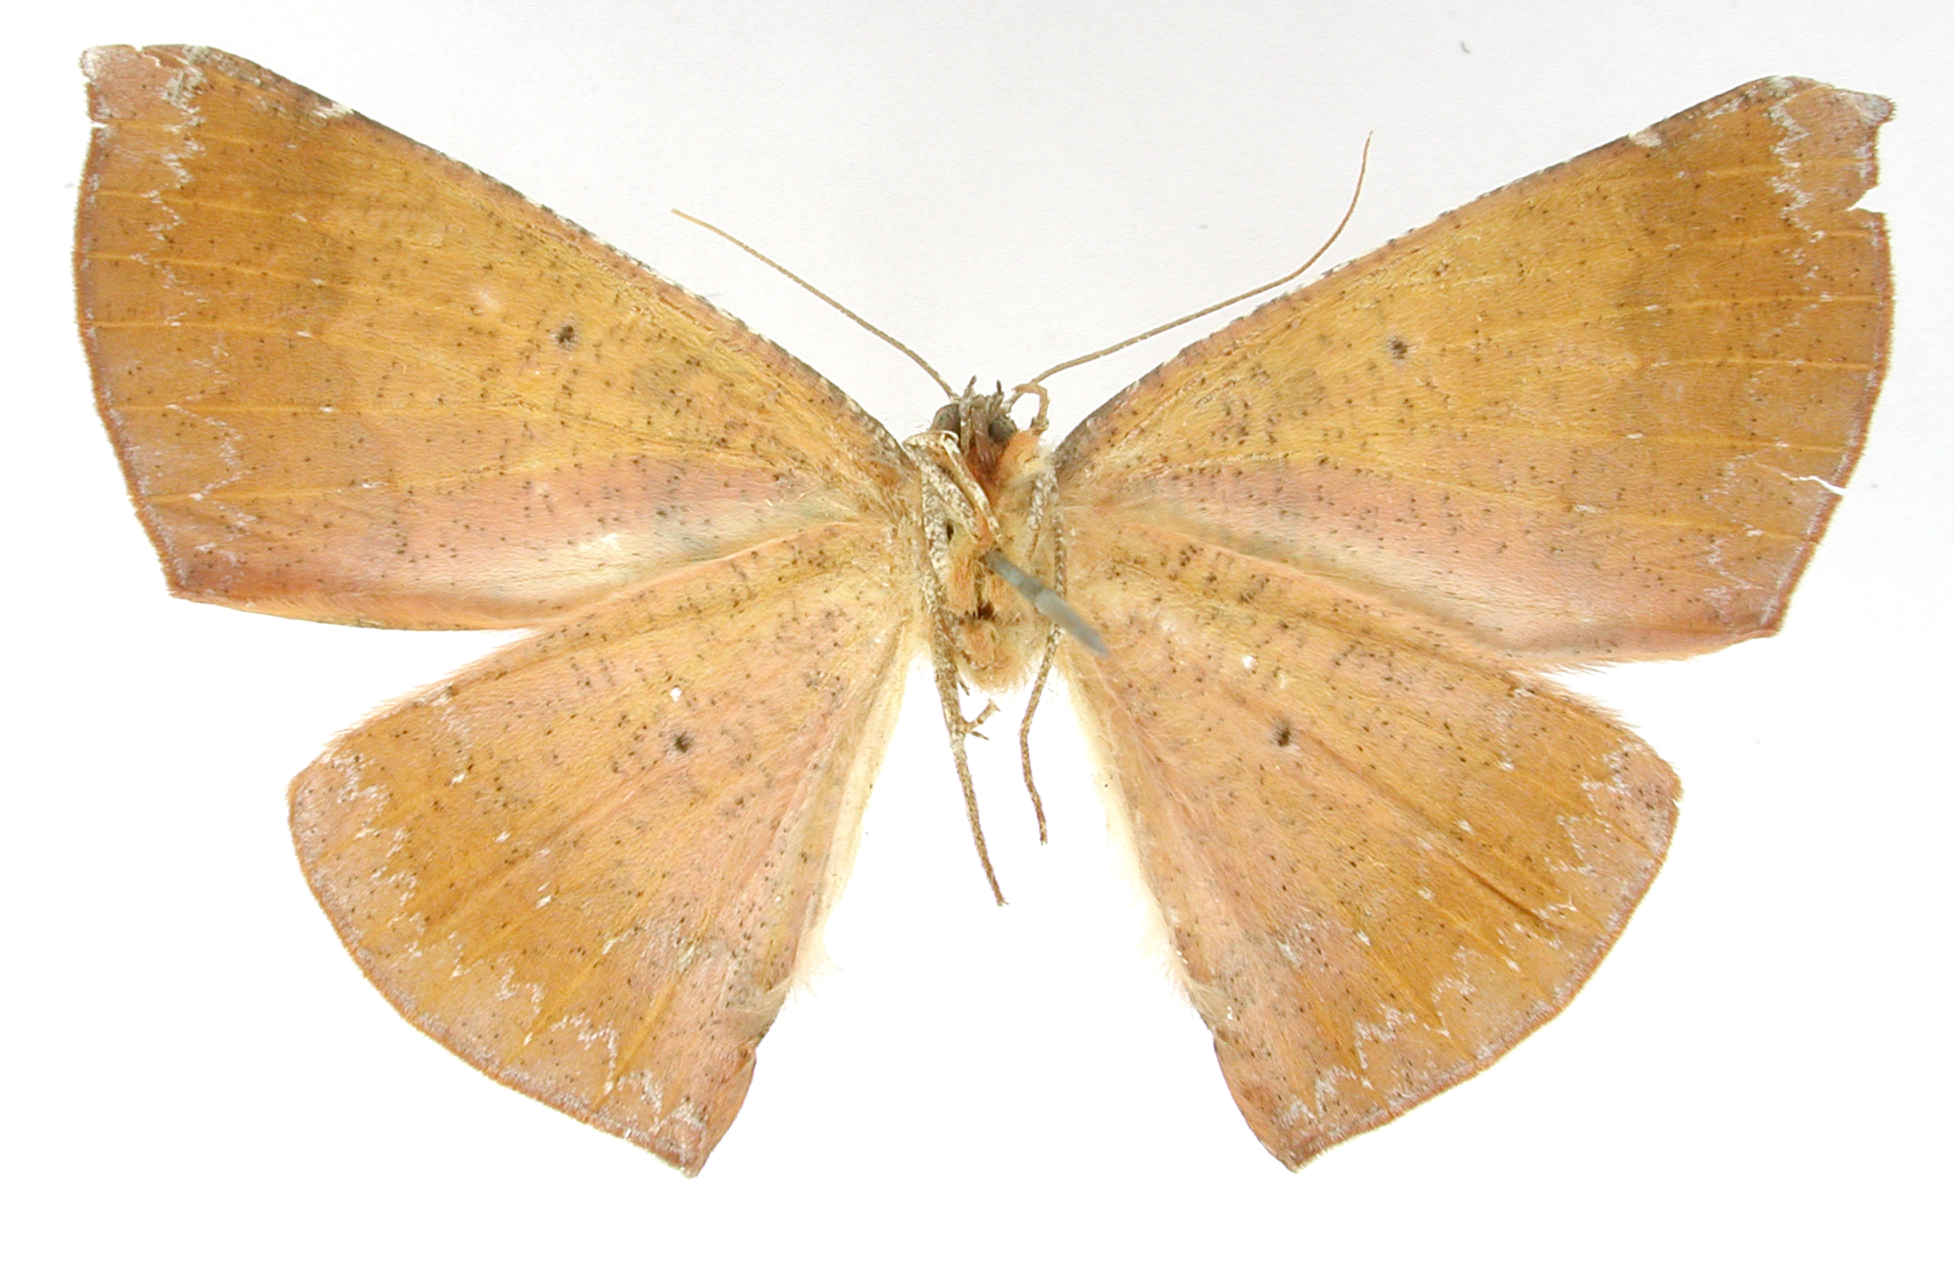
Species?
Oxydia coctura
